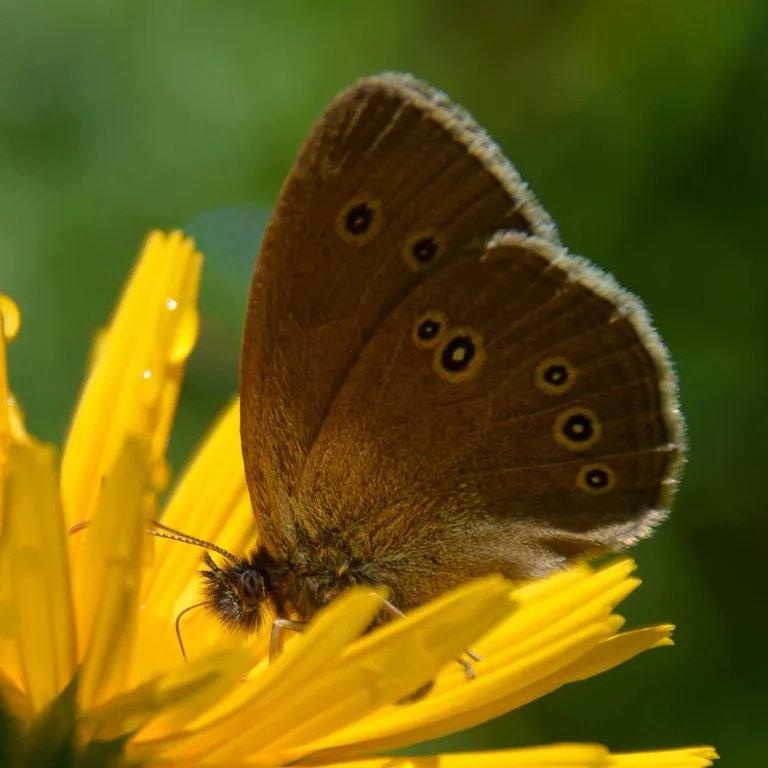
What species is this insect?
Aphantopus hyperantus
